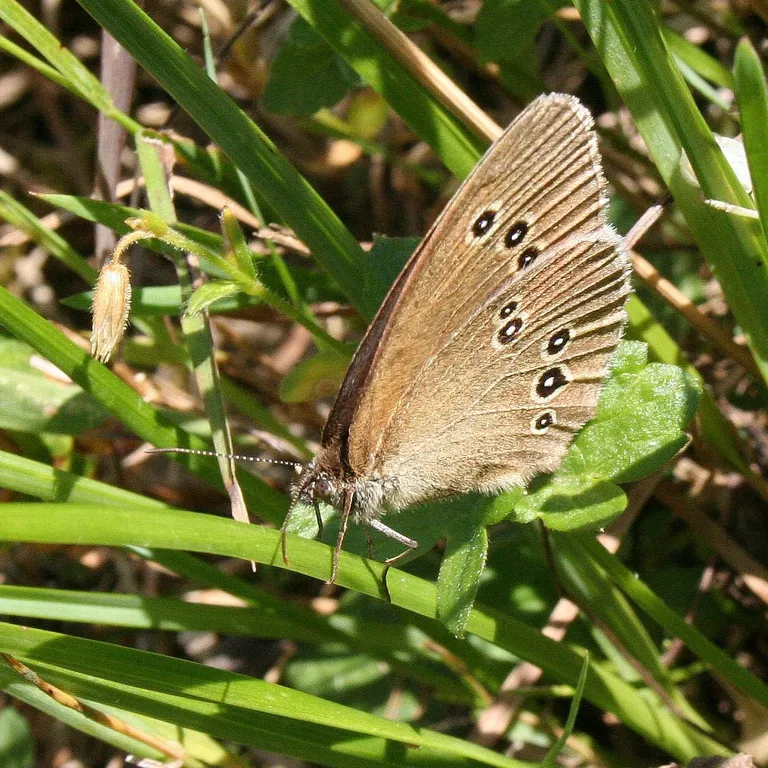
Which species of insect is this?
Aphantopus hyperantus
